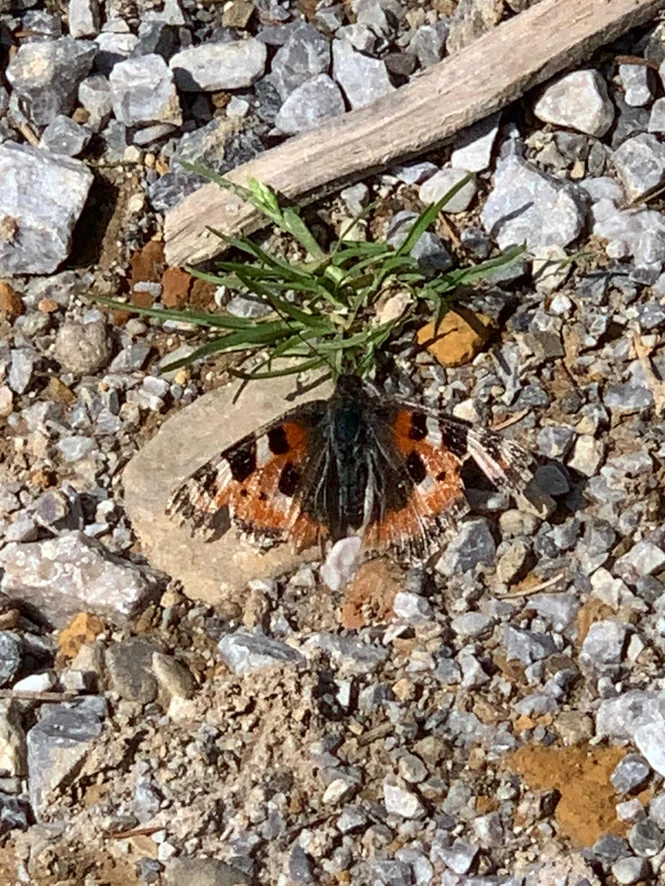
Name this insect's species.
Aglais urticae
